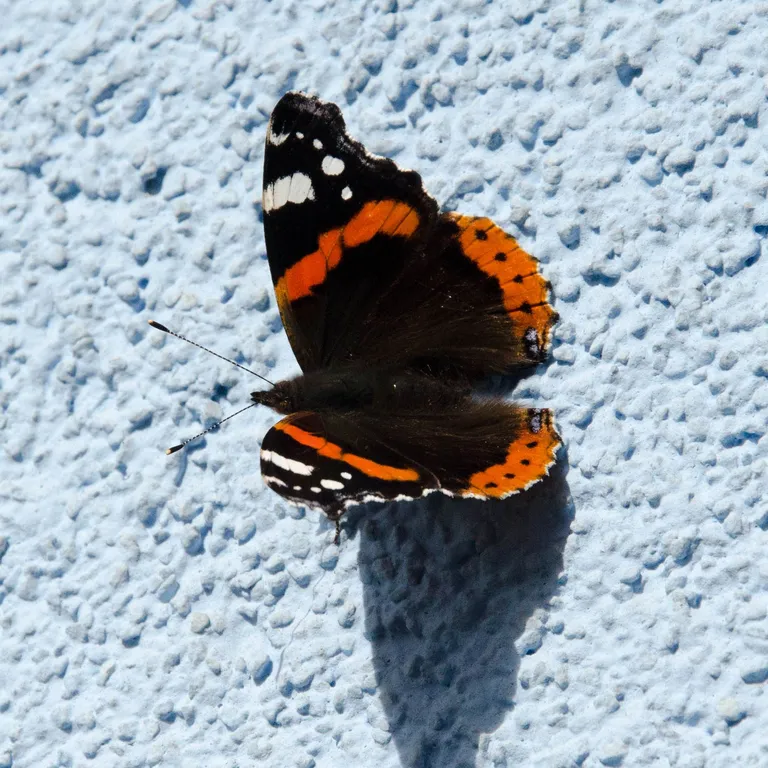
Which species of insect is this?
Vanessa atalanta
